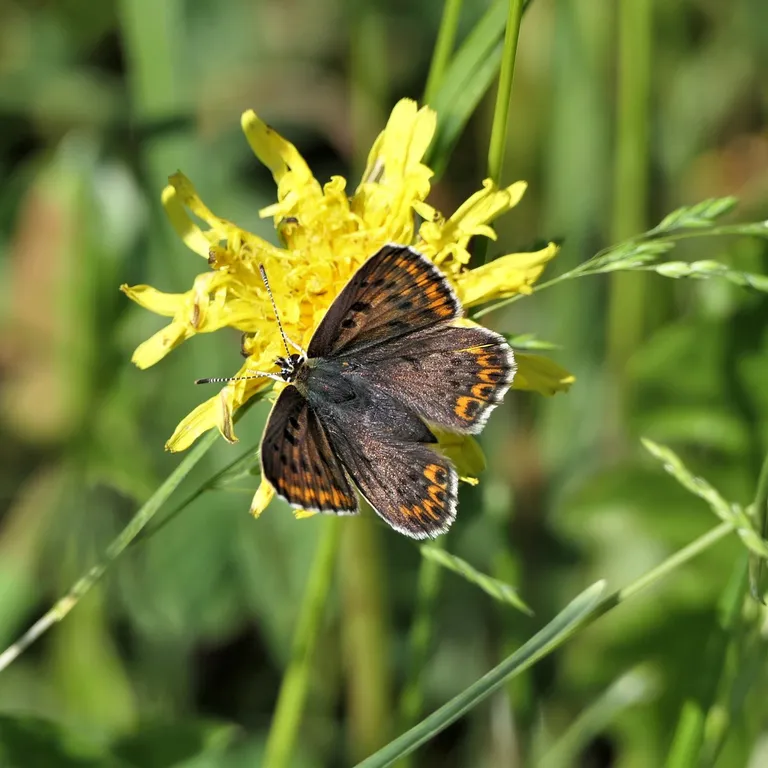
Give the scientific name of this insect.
Lycaena tityrus (also Loweia tityrus)
